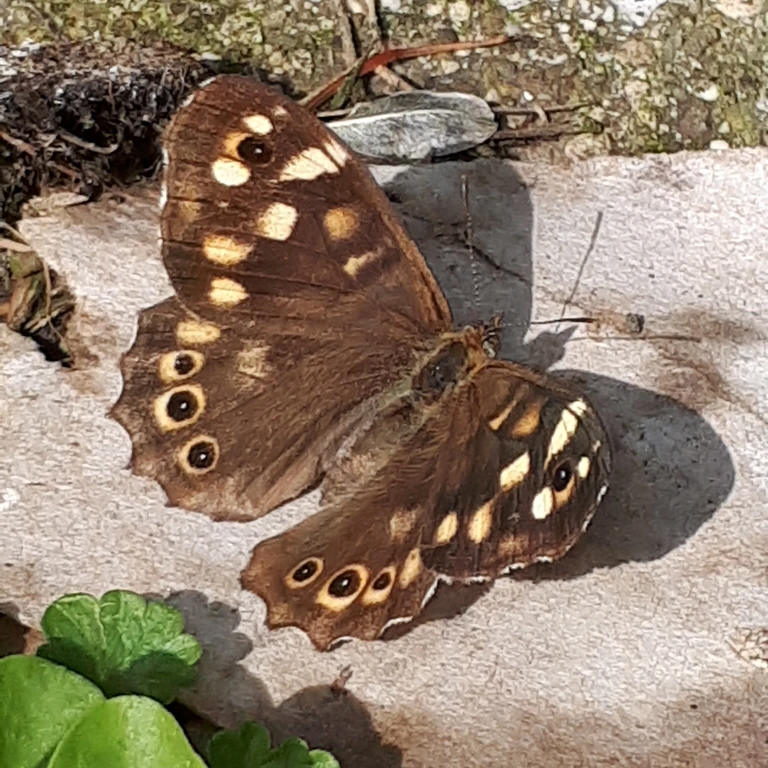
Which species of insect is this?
Pararge aegeria
